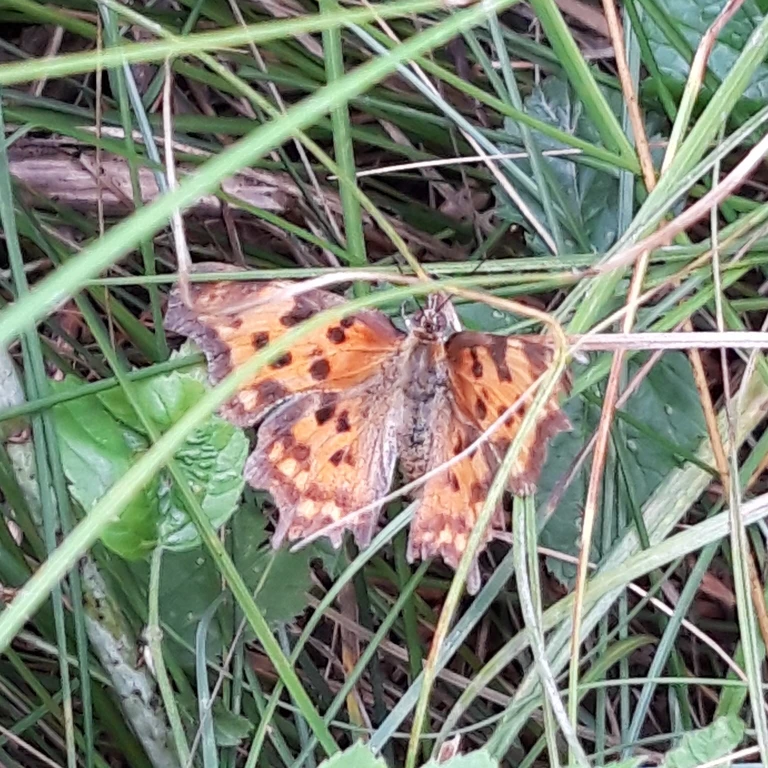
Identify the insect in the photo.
Polygonia c-album
